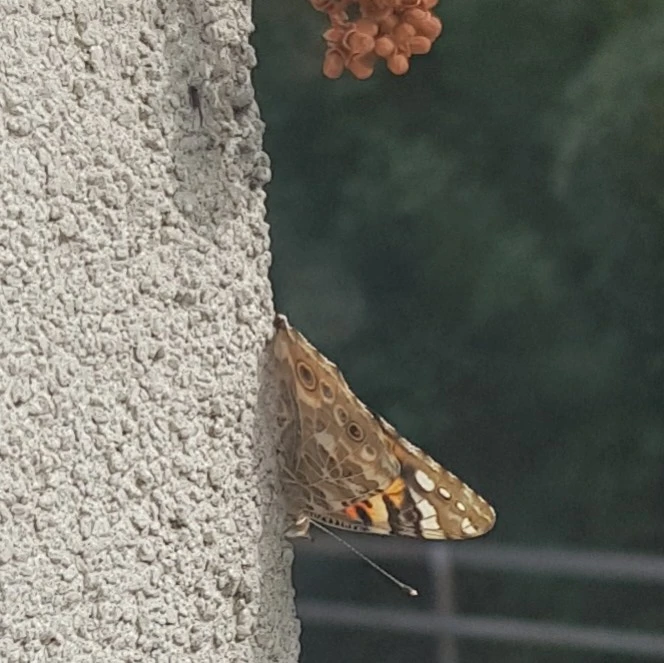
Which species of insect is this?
Vanessa cardui
